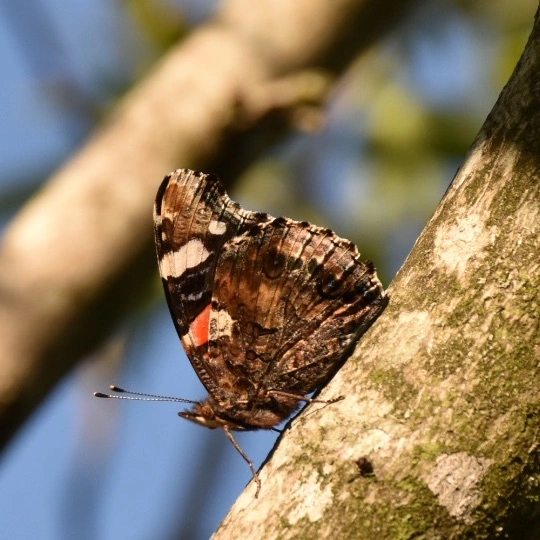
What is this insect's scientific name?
Vanessa atalanta
